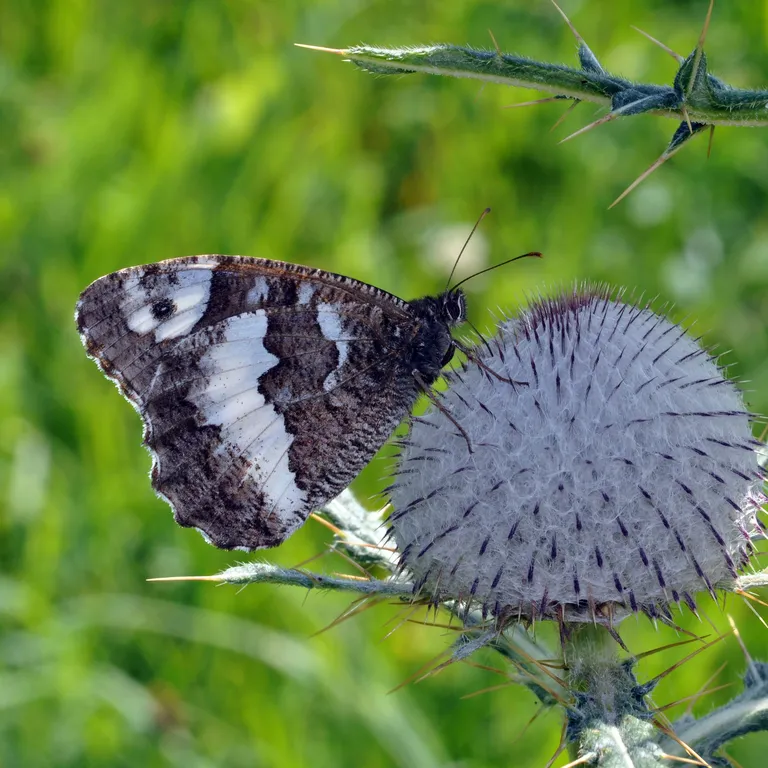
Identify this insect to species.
Brintesia circe
